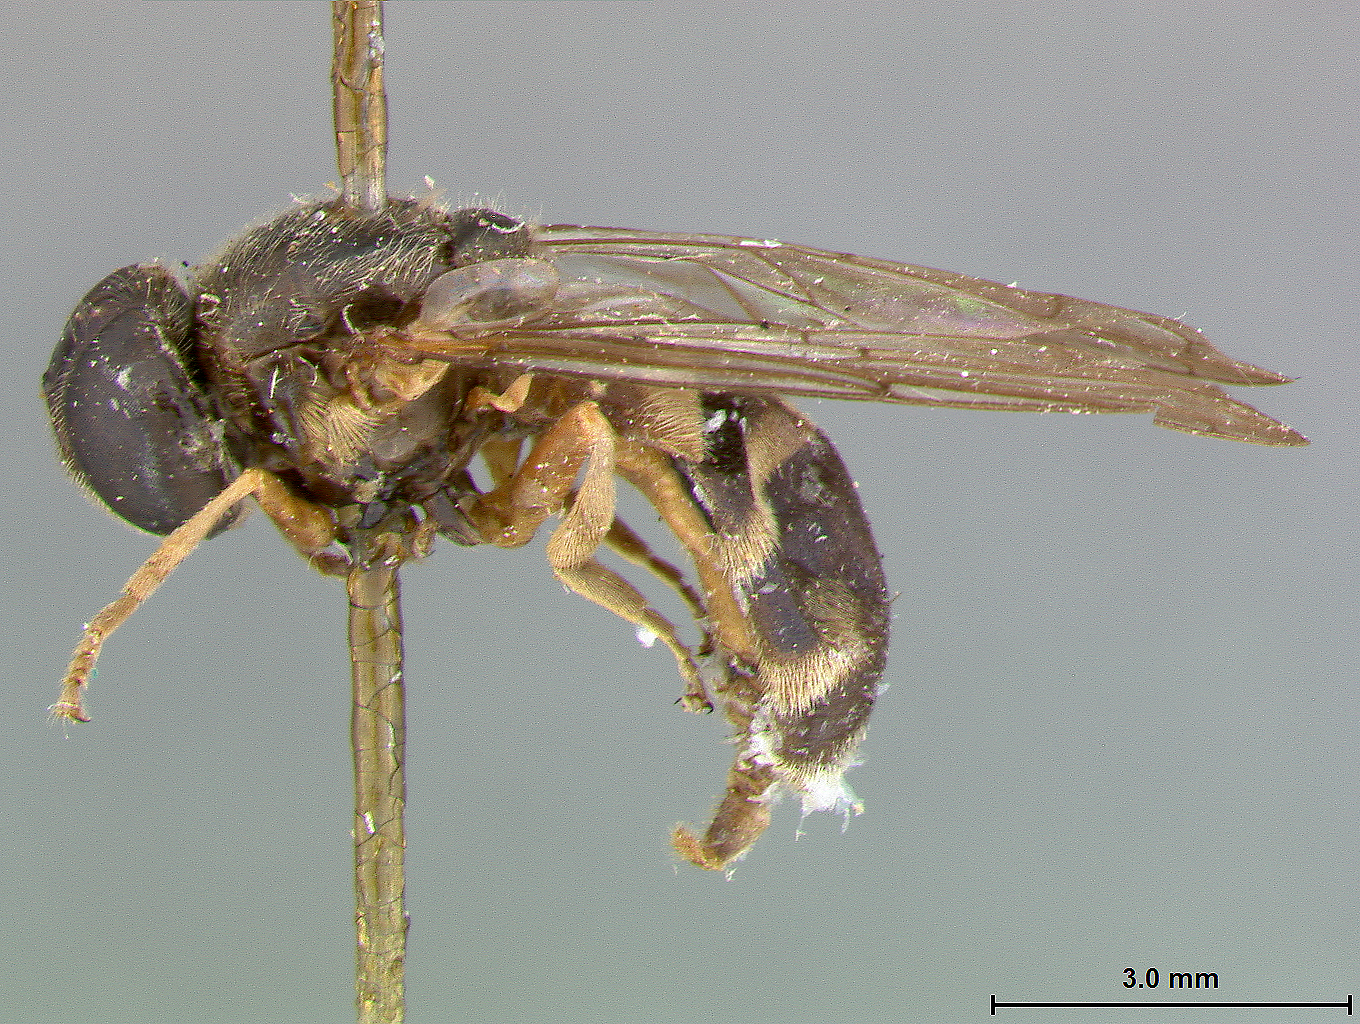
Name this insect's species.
Microdon clavicornis
